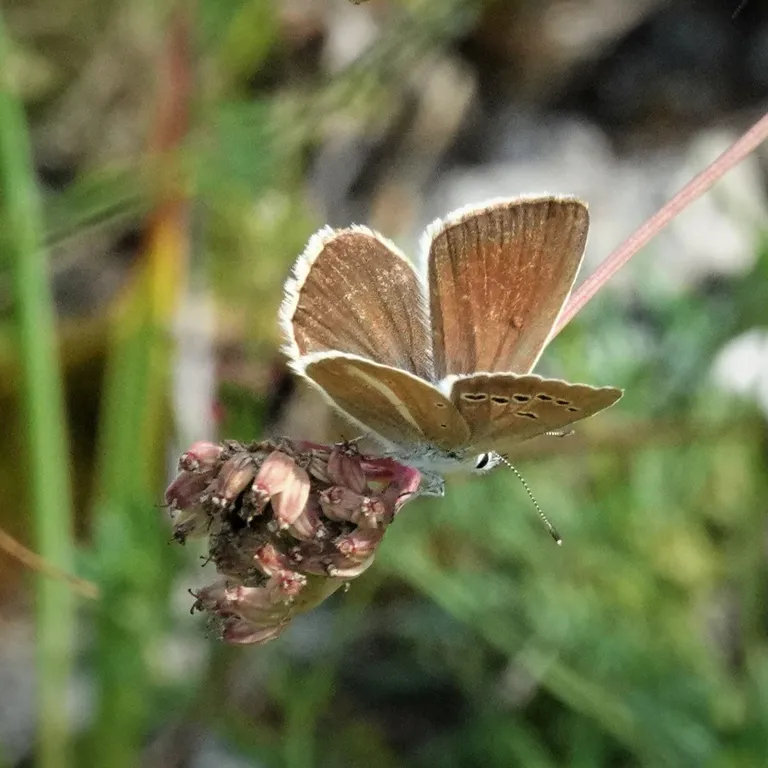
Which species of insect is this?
Polyommatus damon (also Agrodiaetus damon)
